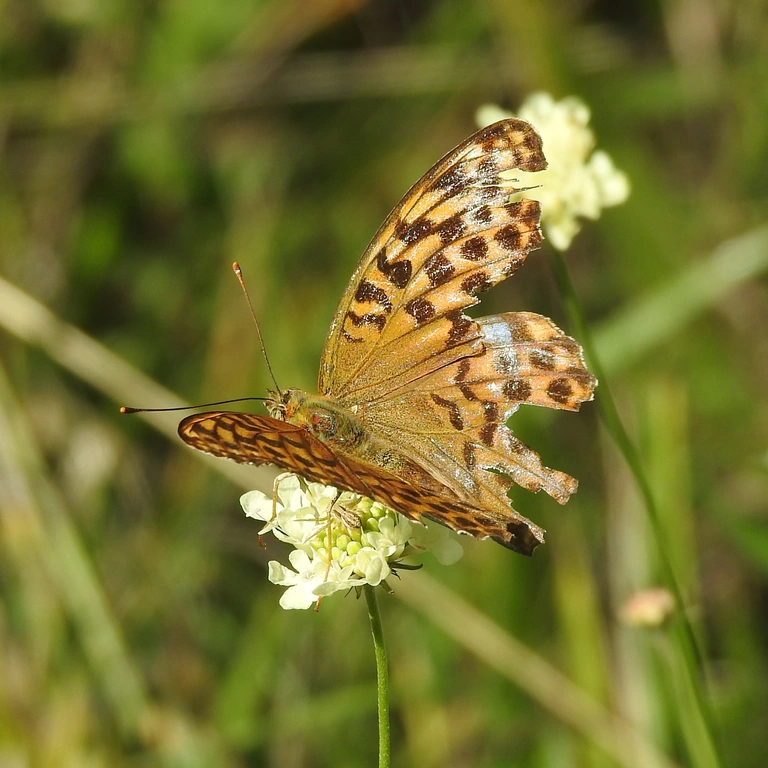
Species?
Argynnis paphia
